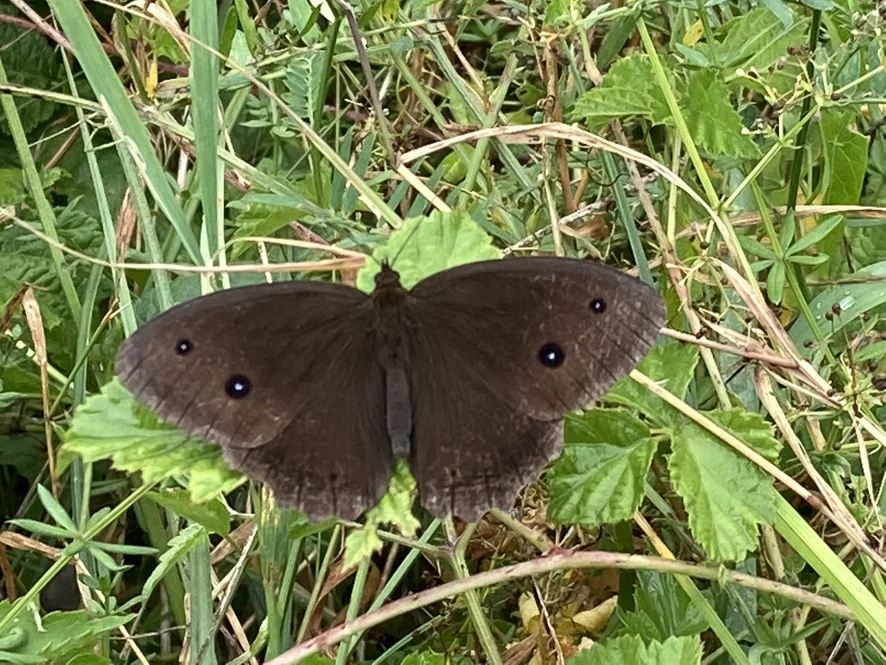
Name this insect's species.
Minois dryas
